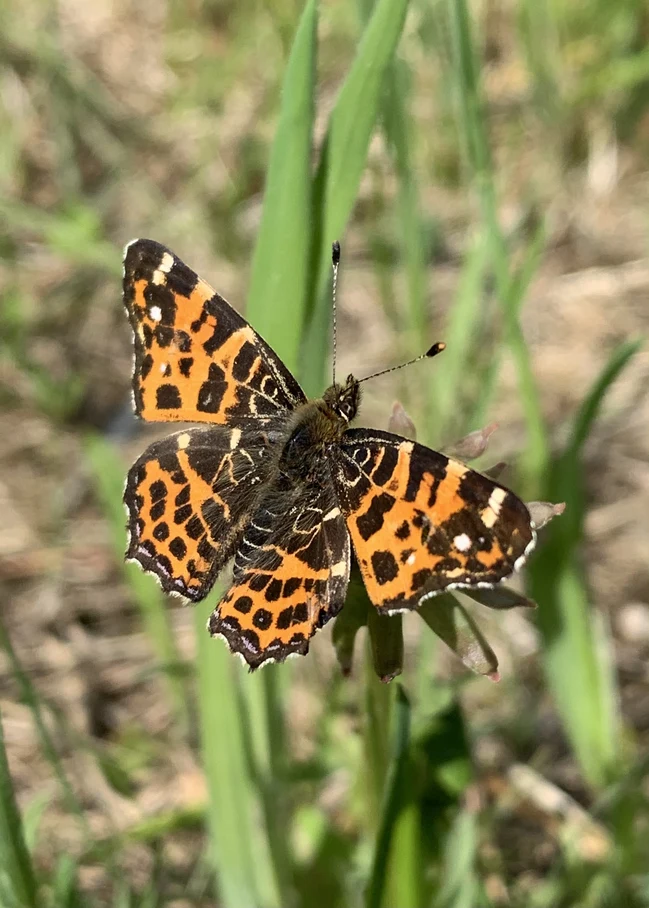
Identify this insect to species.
Araschnia levana
